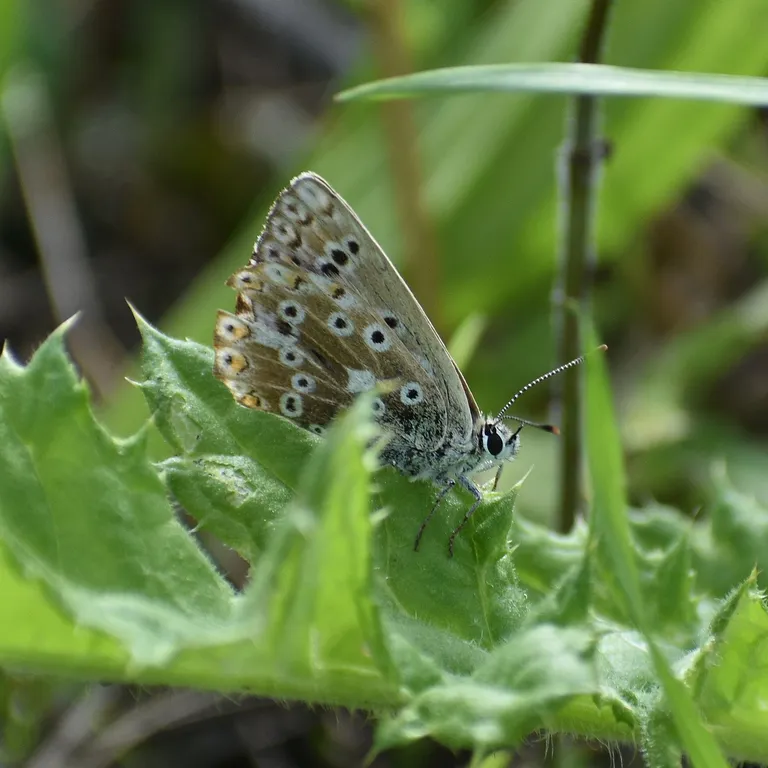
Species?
Lysandra coridon
